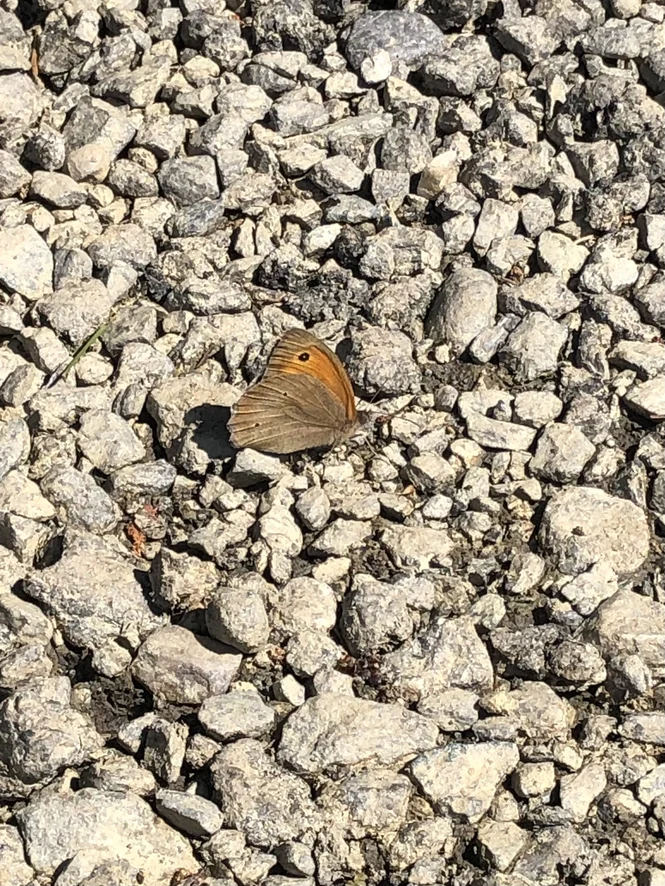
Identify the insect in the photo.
Maniola jurtina
